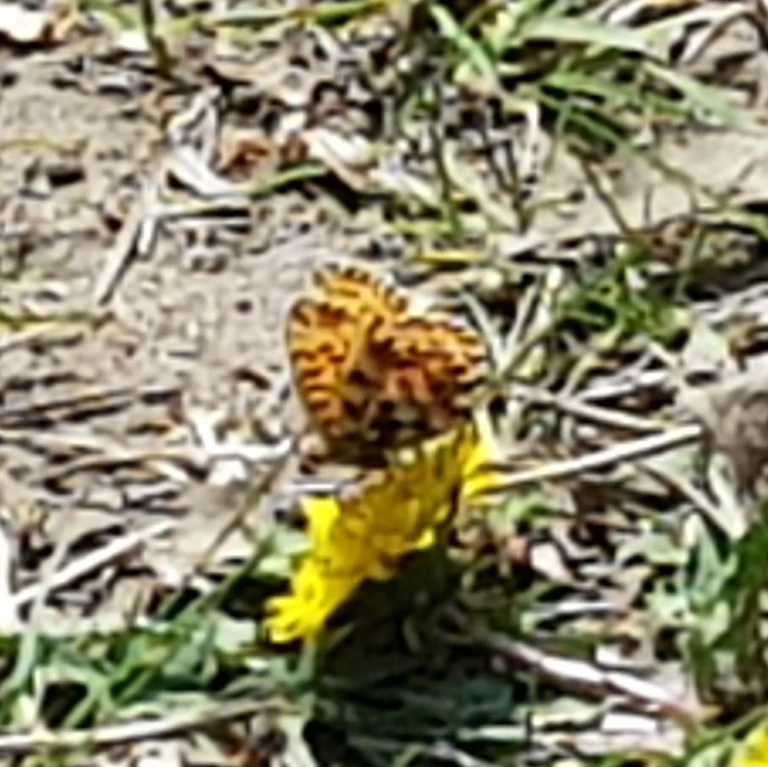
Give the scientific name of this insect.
Boloria dia
